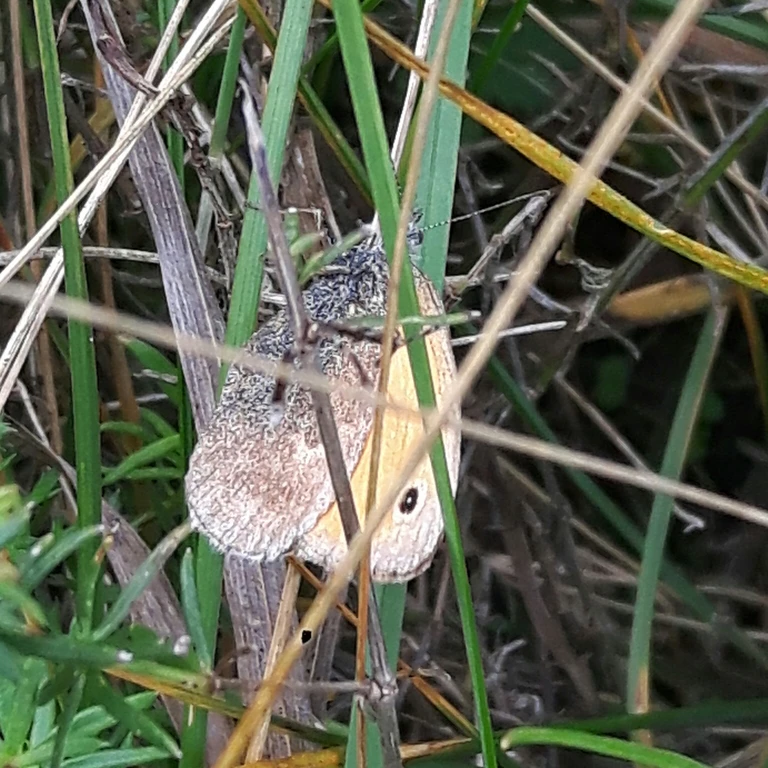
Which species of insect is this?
Coenonympha pamphilus
